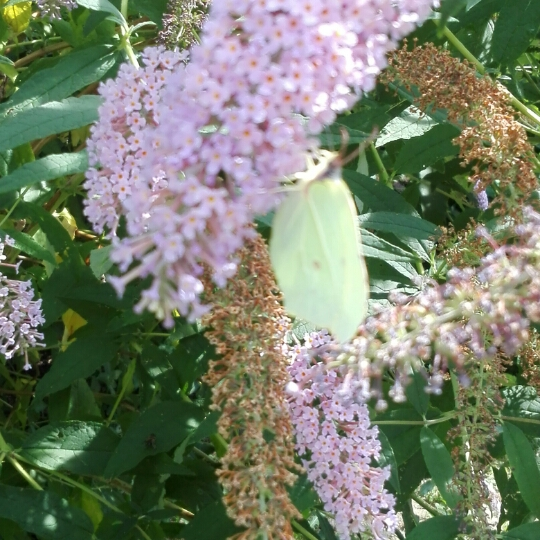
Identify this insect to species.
Gonepteryx rhamni
